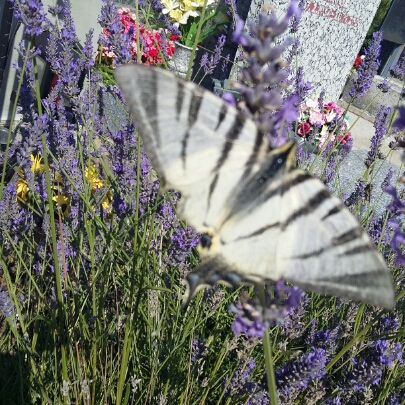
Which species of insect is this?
Iphiclides podalirius
